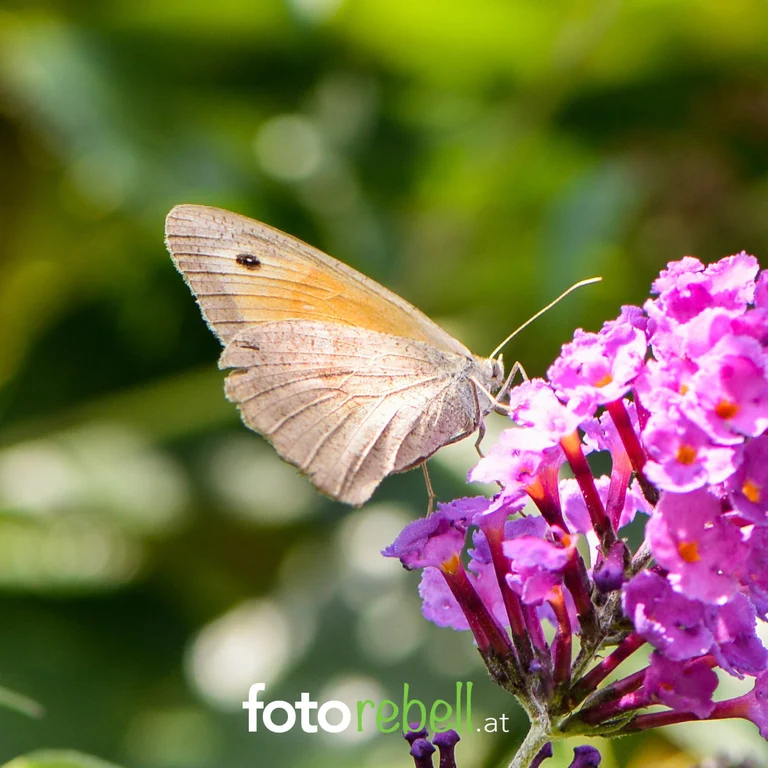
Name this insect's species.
Maniola jurtina
